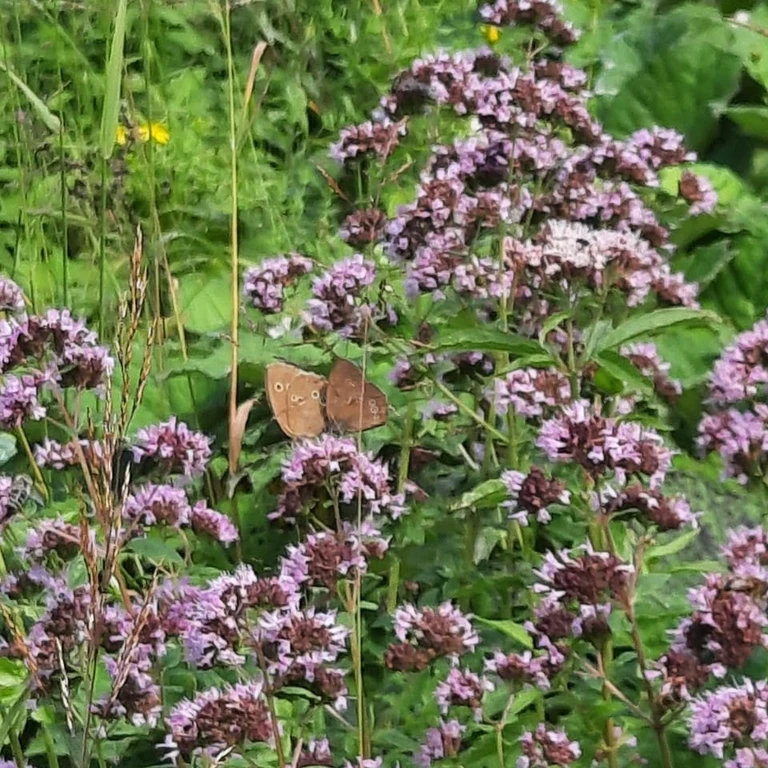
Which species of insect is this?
Aphantopus hyperantus
